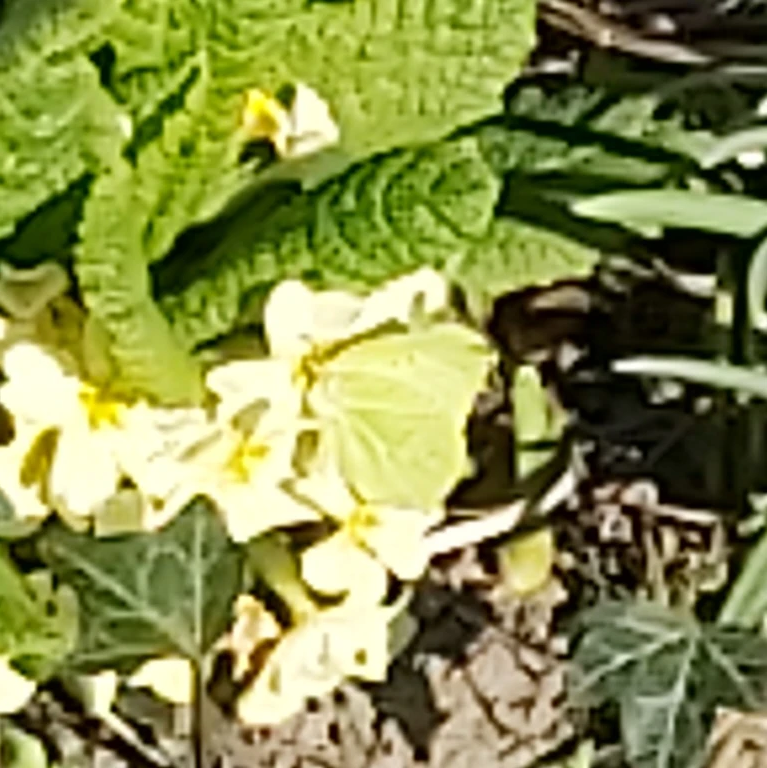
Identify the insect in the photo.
Gonepteryx rhamni
